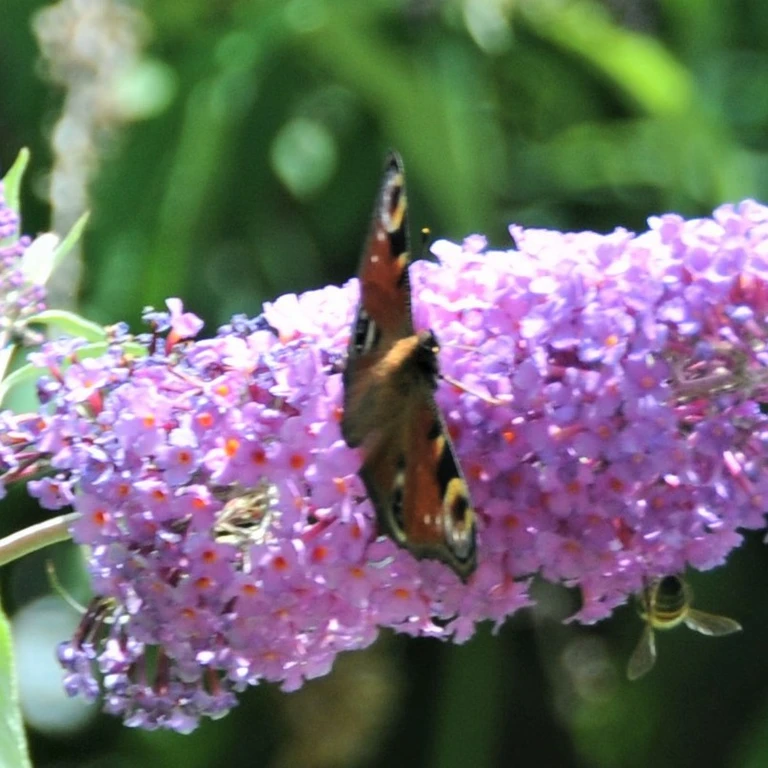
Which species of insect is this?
Aglais io
